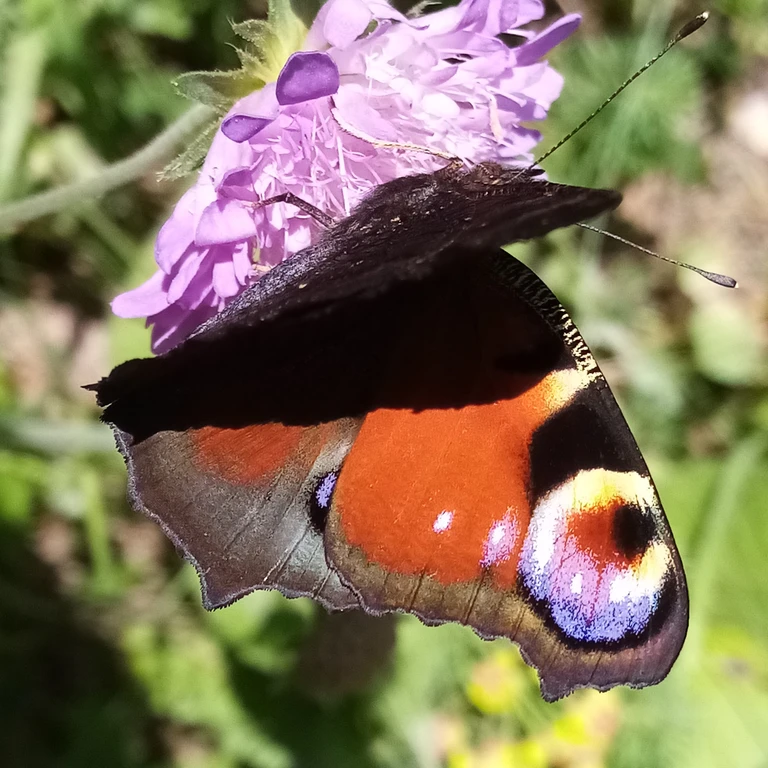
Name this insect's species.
Aglais io
